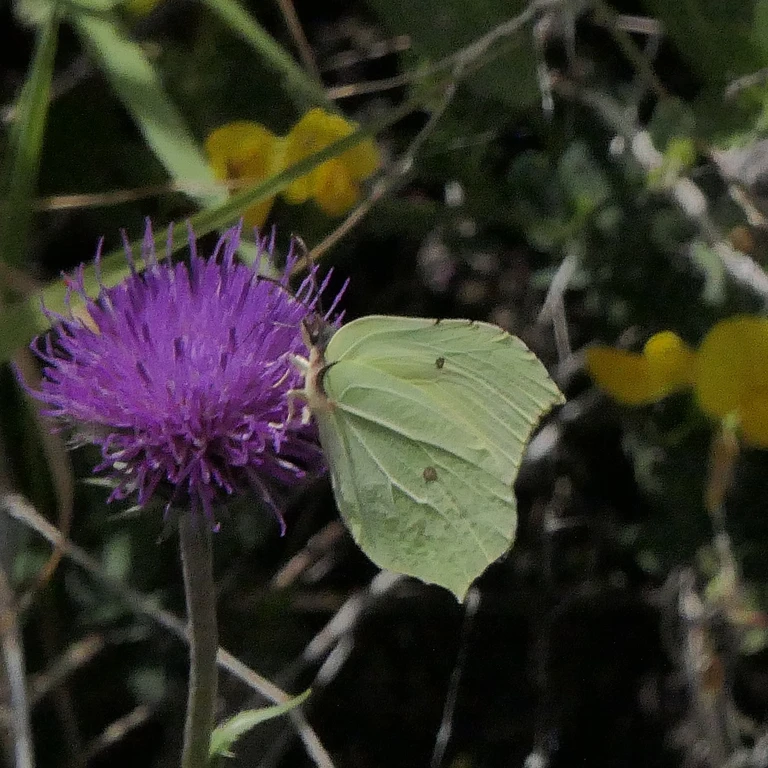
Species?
Gonepteryx rhamni
